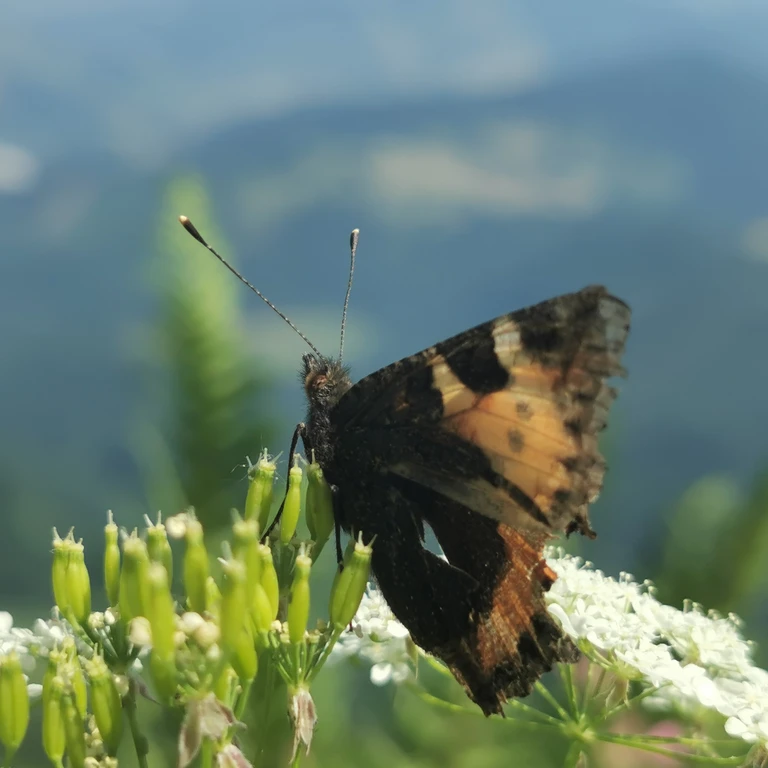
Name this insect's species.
Aglais urticae
